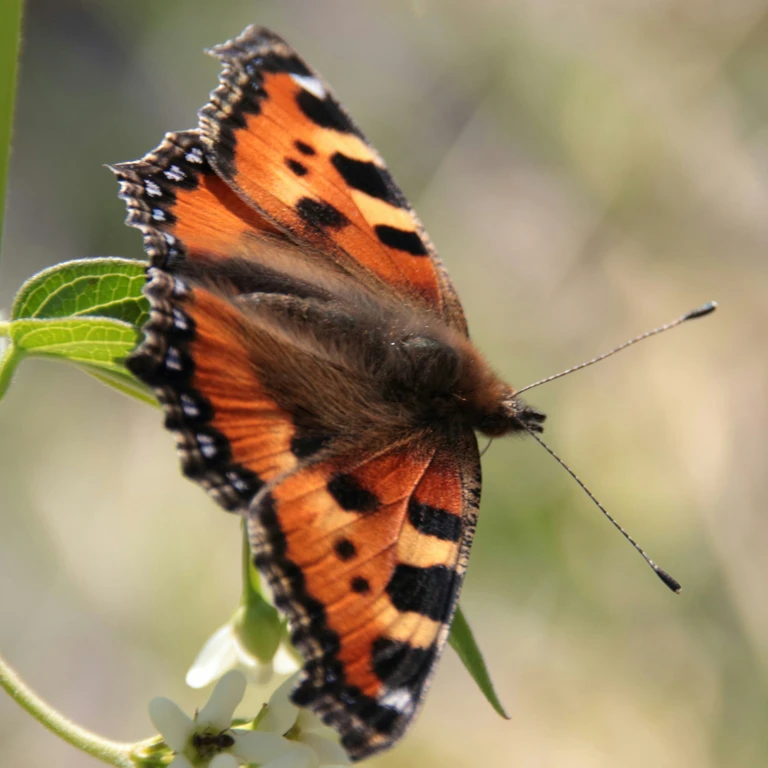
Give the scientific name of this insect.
Aglais urticae
